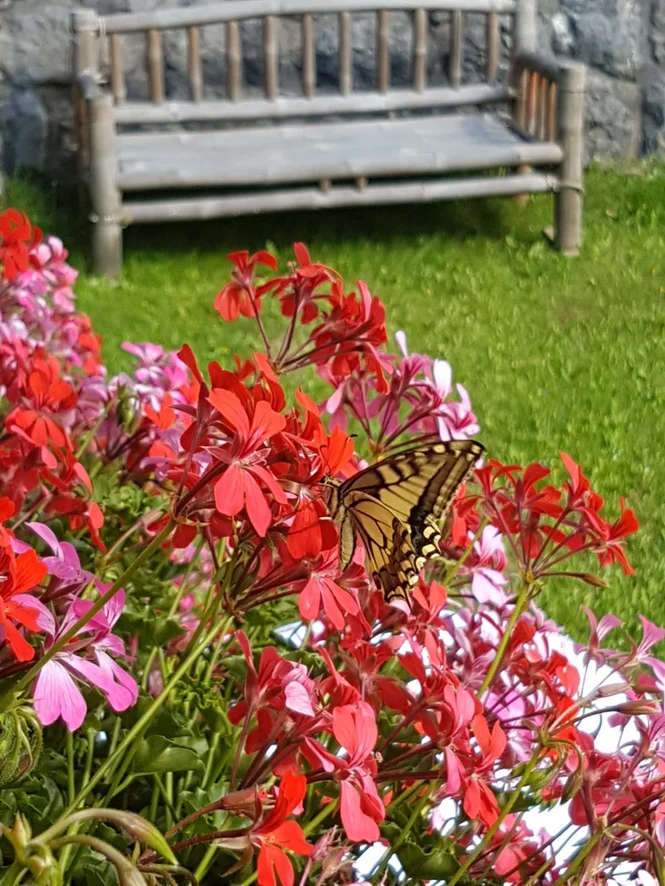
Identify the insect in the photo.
Papilio machaon
